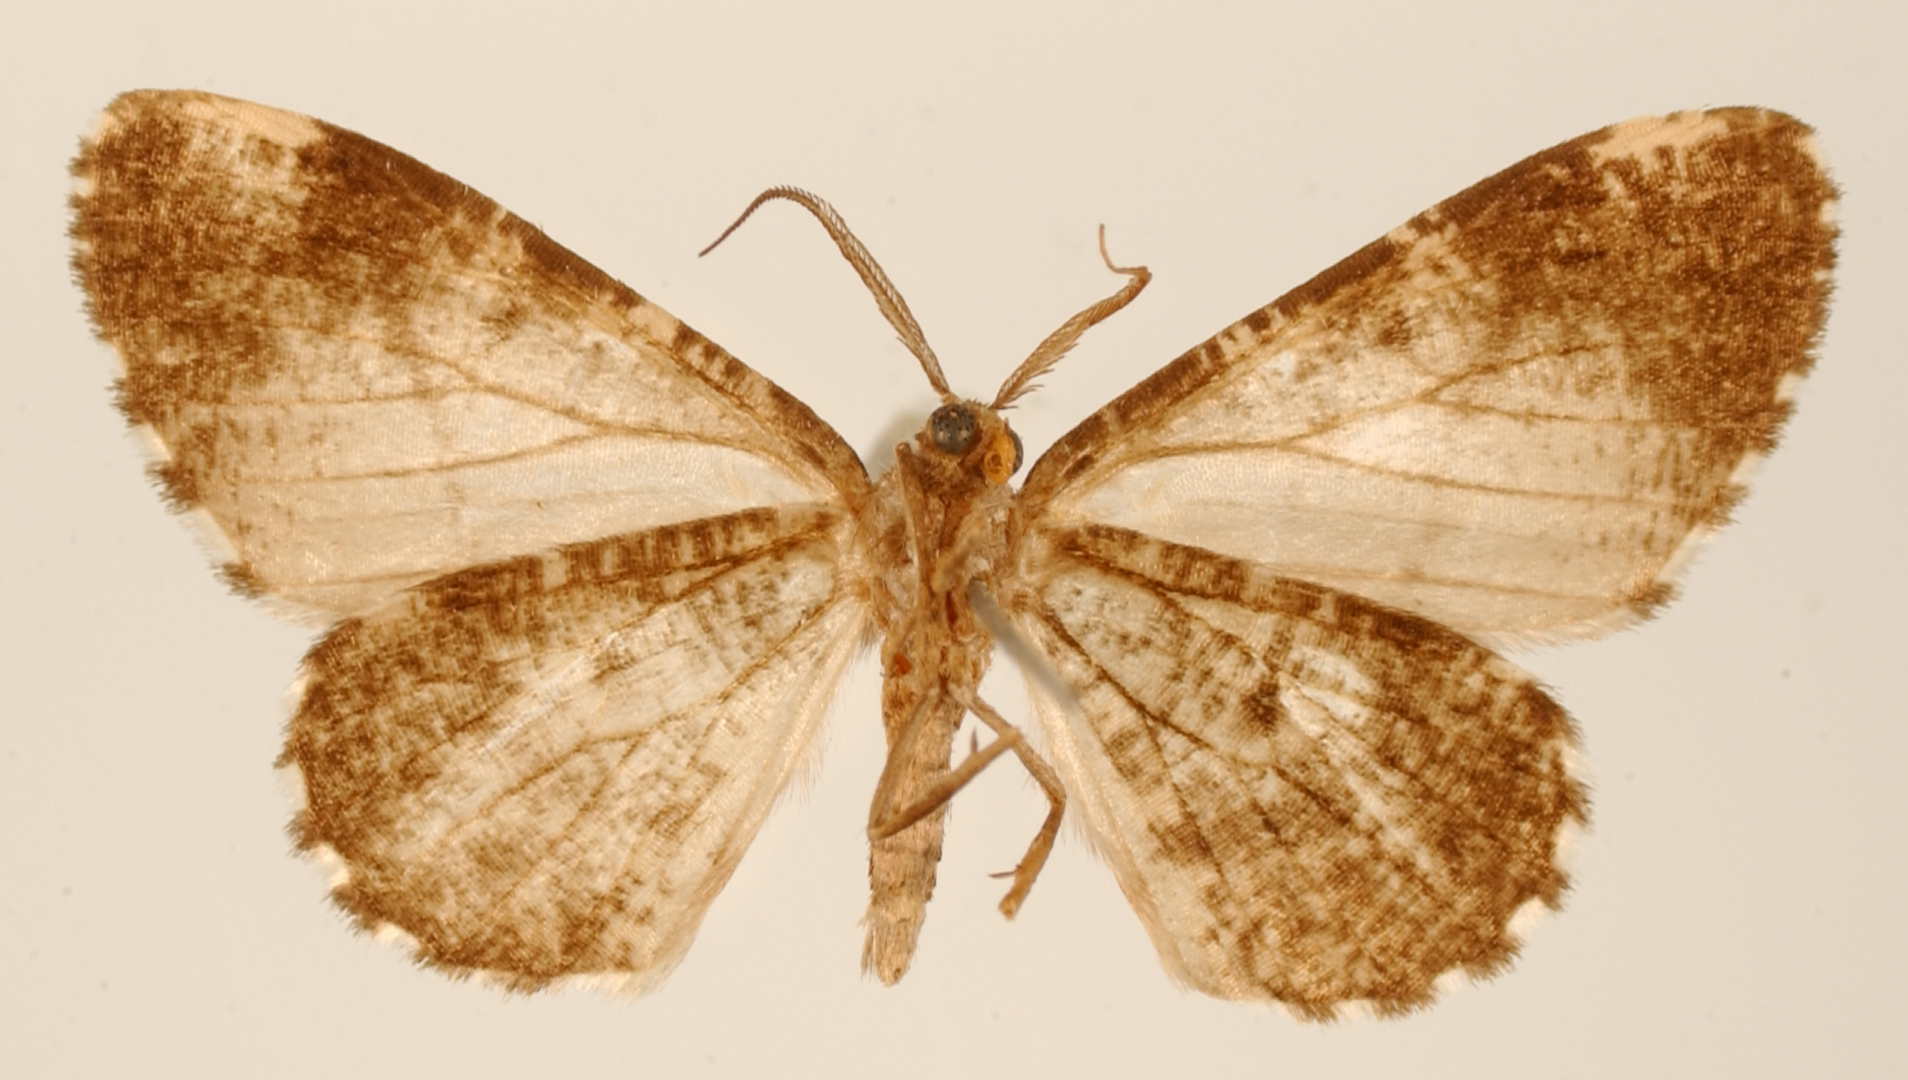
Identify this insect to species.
Nipteria subdolens
